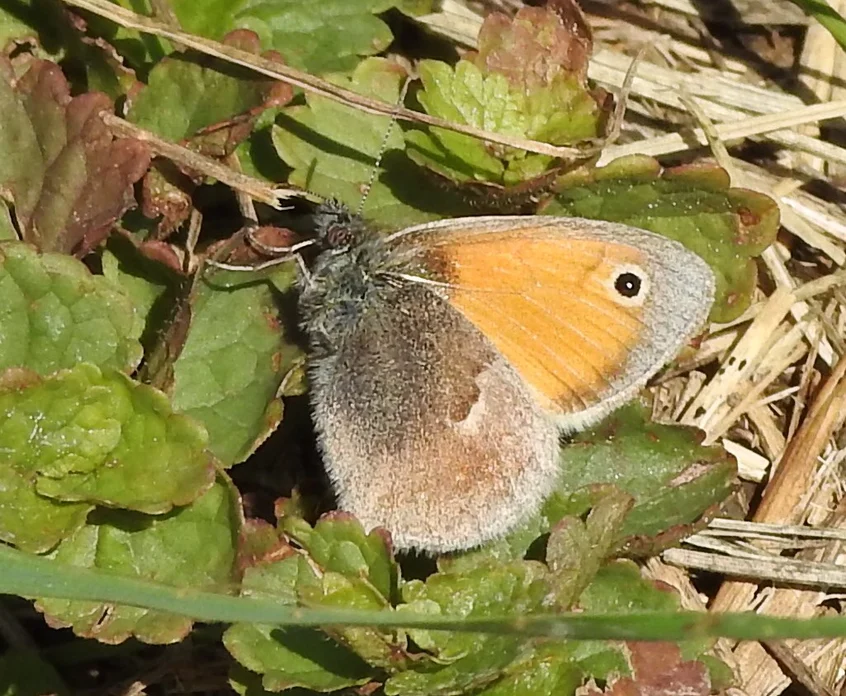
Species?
Coenonympha pamphilus
